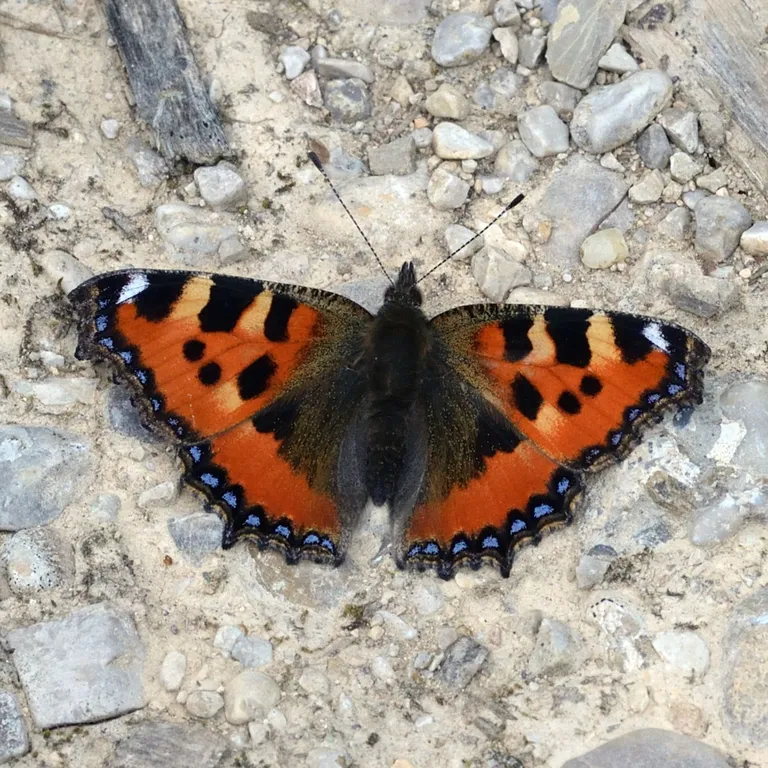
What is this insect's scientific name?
Aglais urticae
